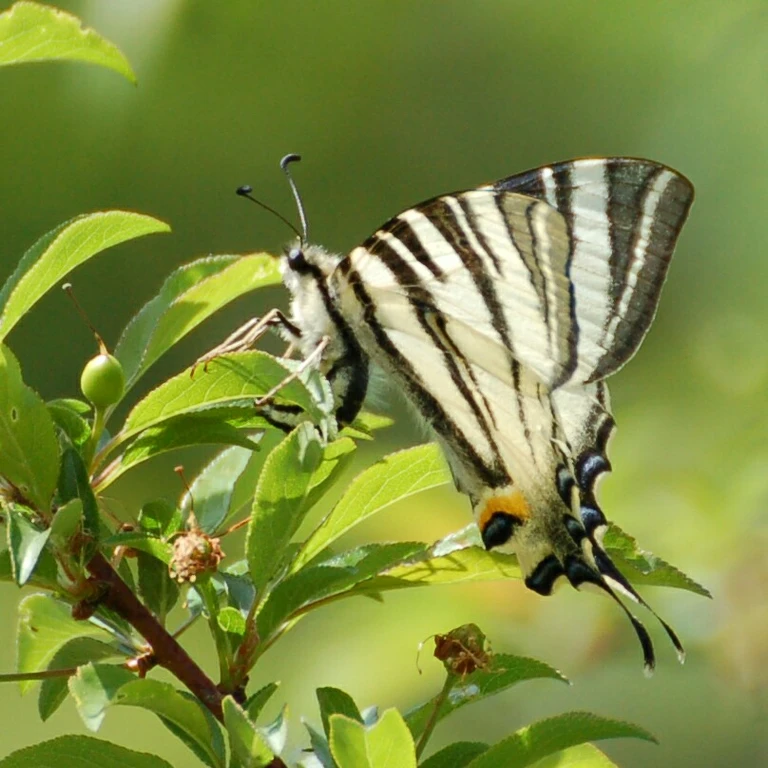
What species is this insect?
Iphiclides podalirius
